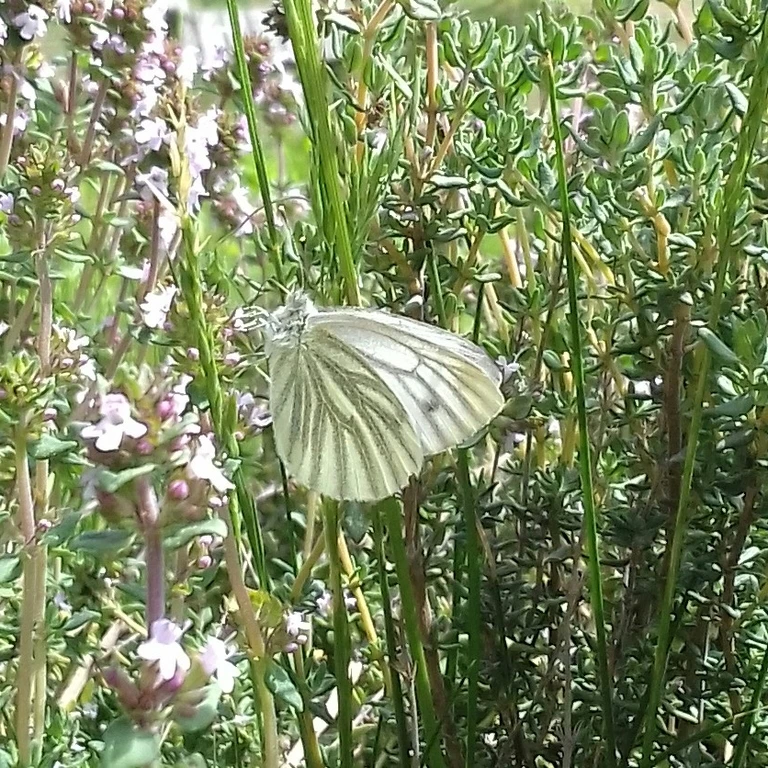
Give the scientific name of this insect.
Pieris napi
